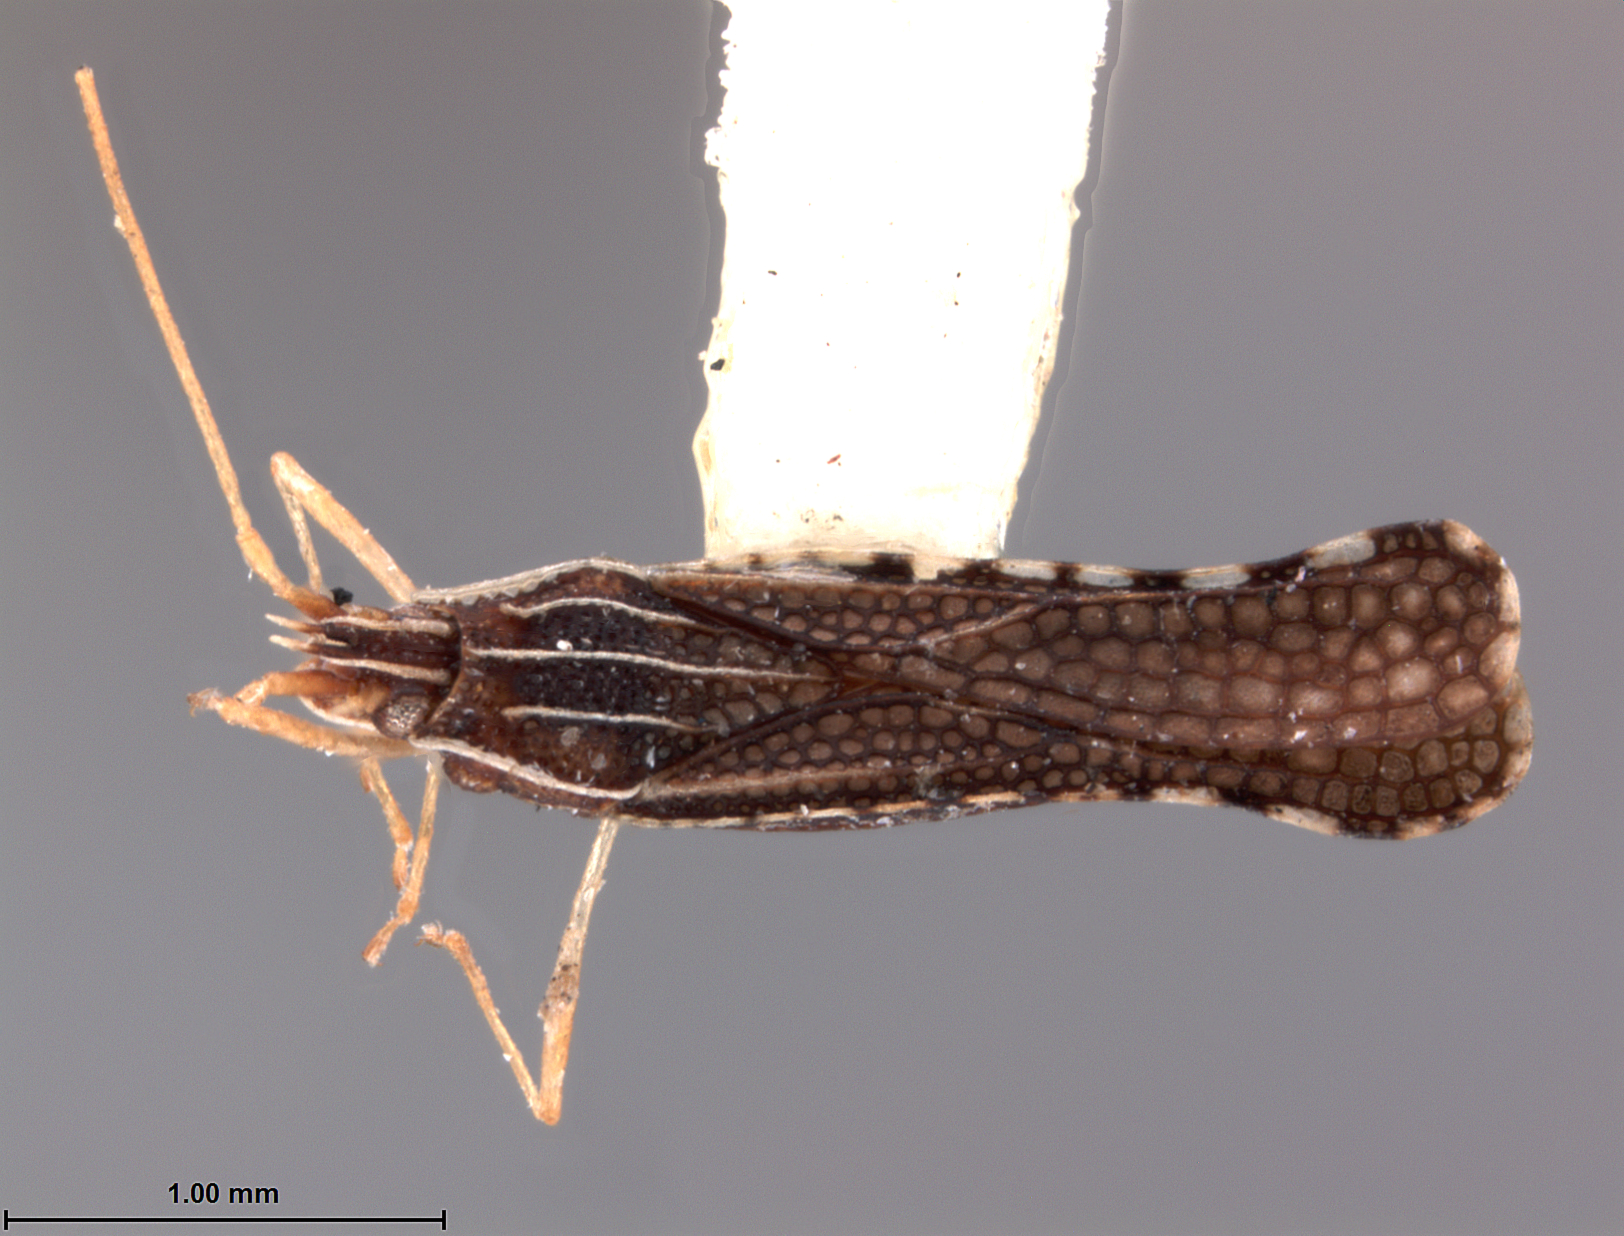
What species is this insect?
Abdastartus sacchari
